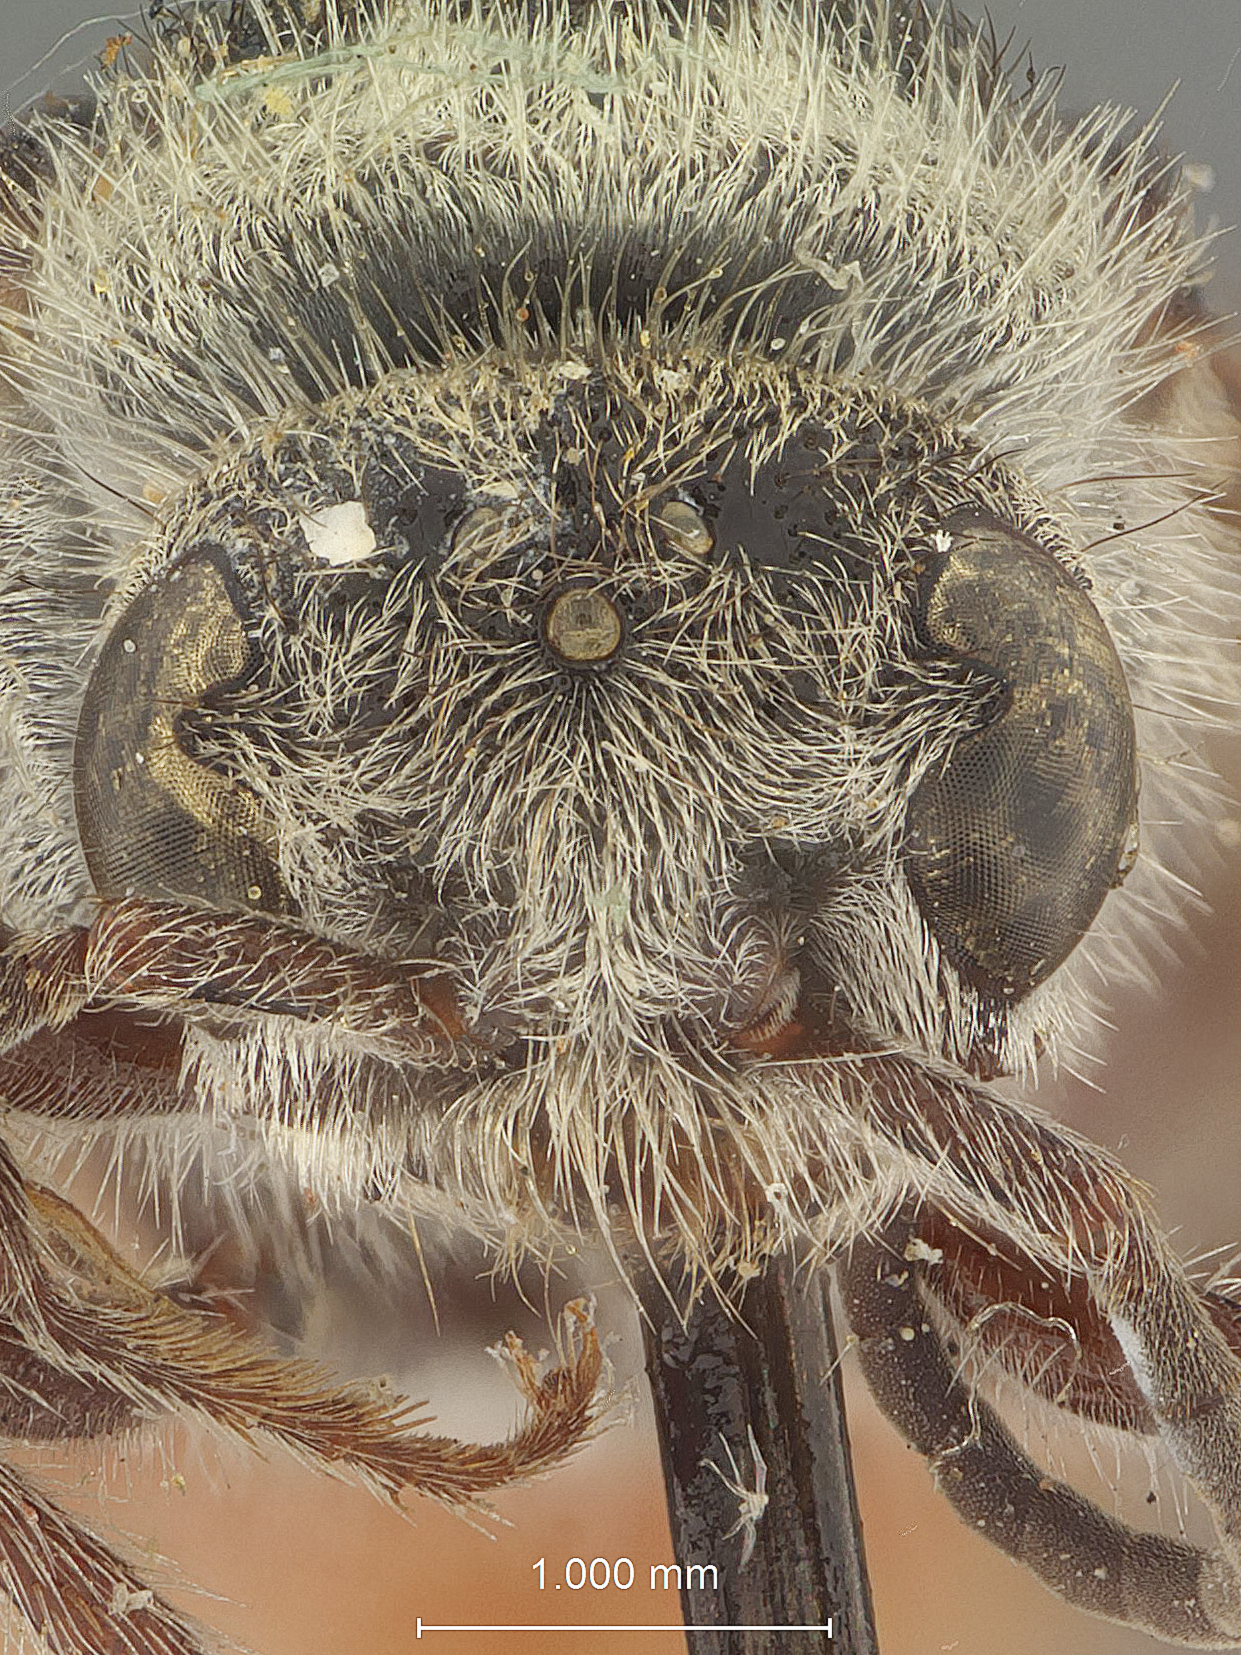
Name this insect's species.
Timulla neobule
